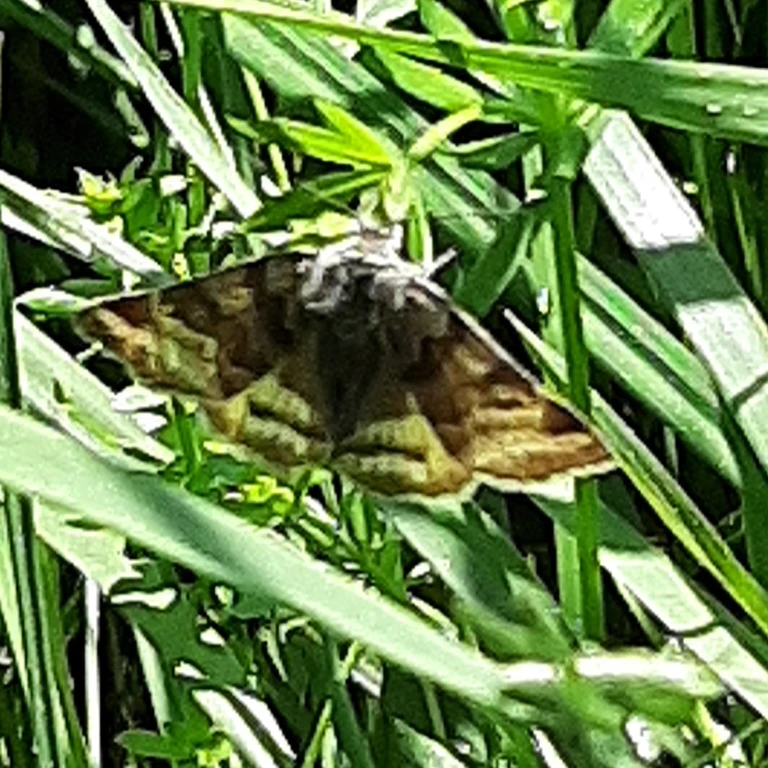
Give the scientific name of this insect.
Euclidia glyphica
